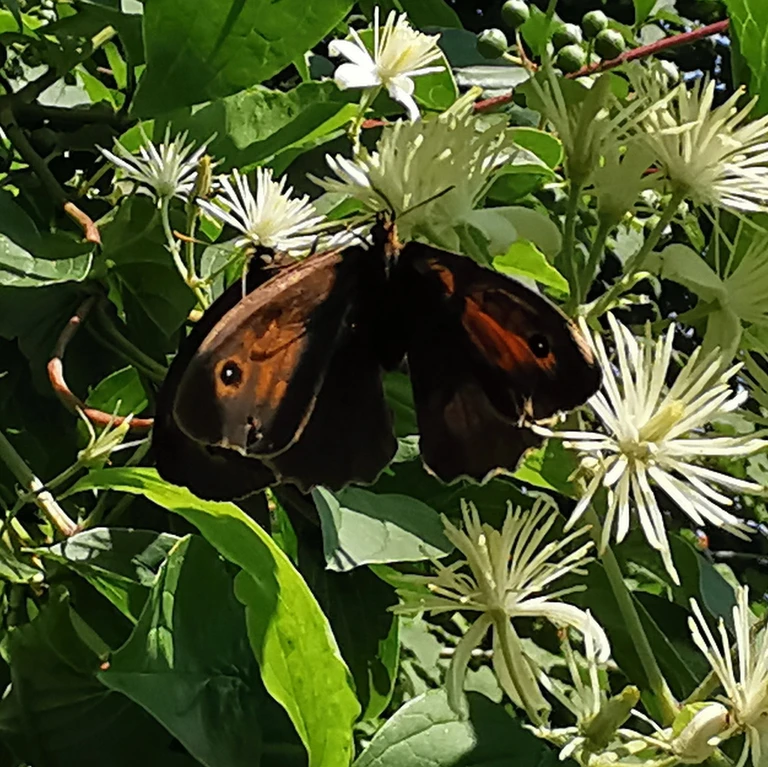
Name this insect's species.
Maniola jurtina
